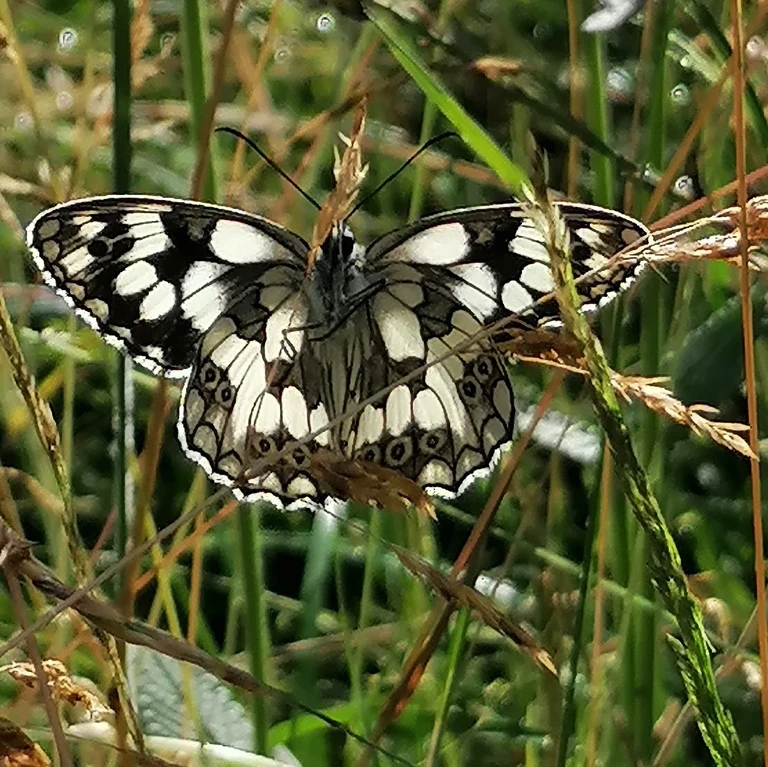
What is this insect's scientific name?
Melanargia galathea
